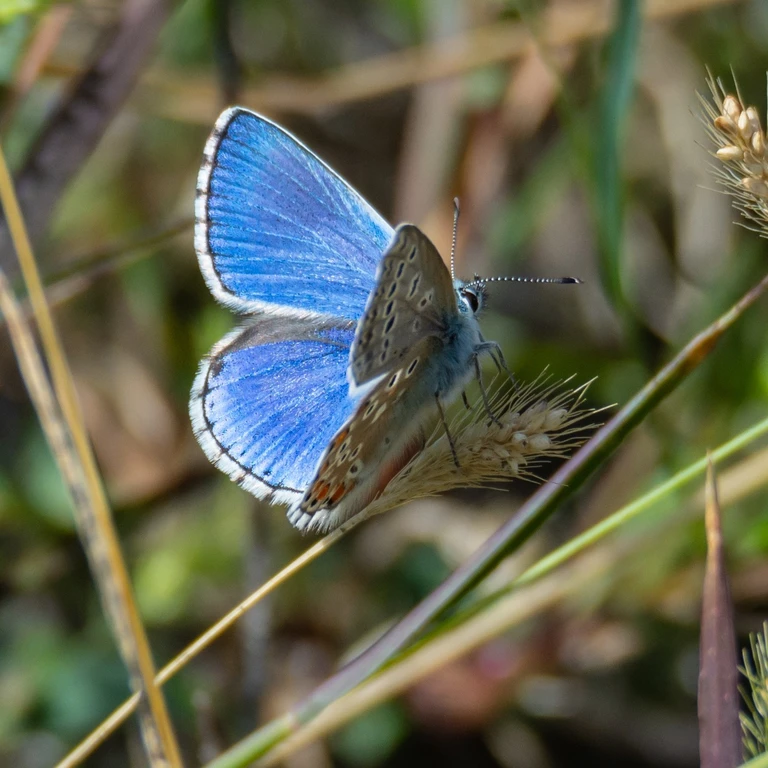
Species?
Lysandra bellargus
